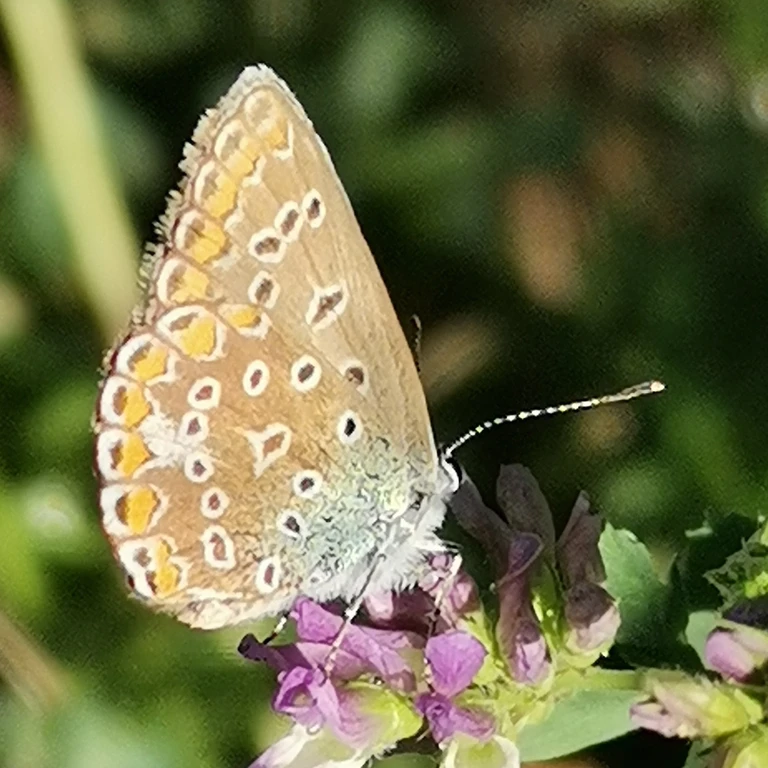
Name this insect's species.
Polyommatus icarus
